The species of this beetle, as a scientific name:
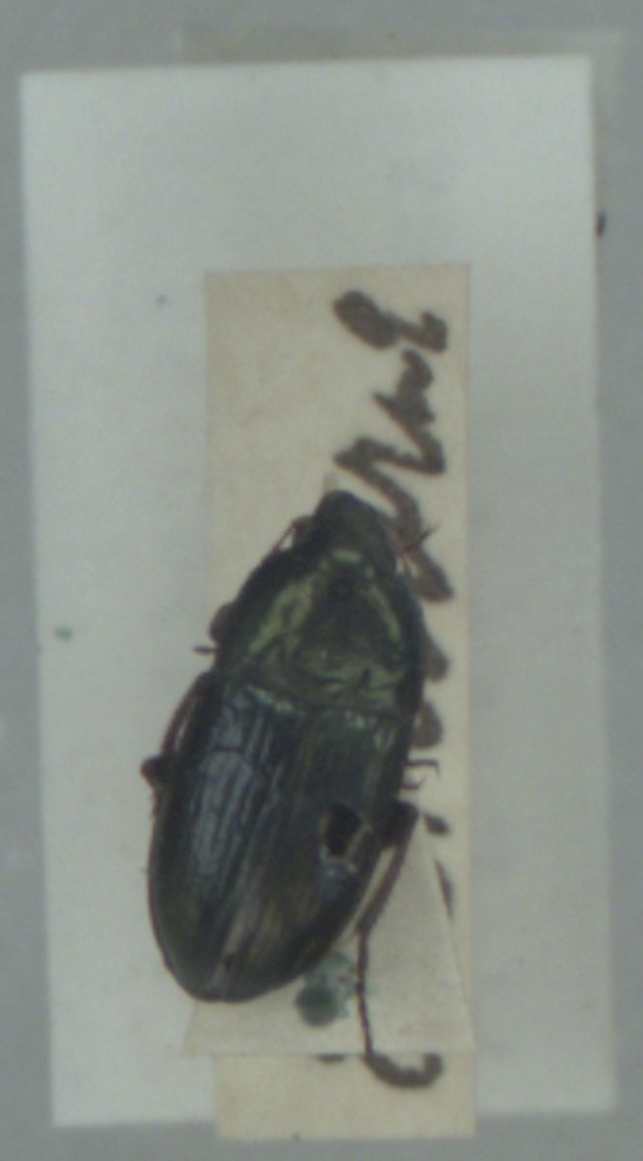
Amara aenea
